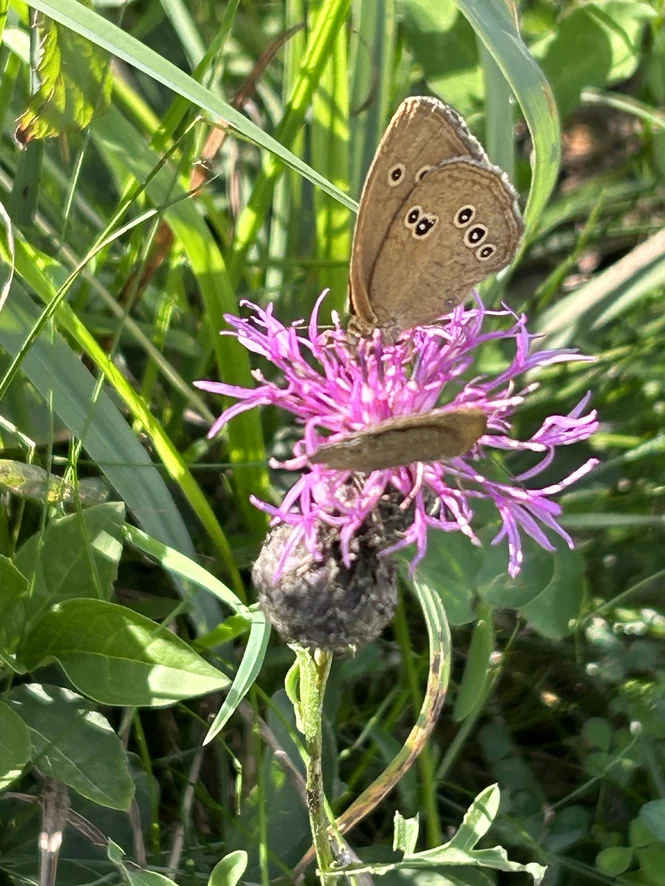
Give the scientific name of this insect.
Aphantopus hyperantus
